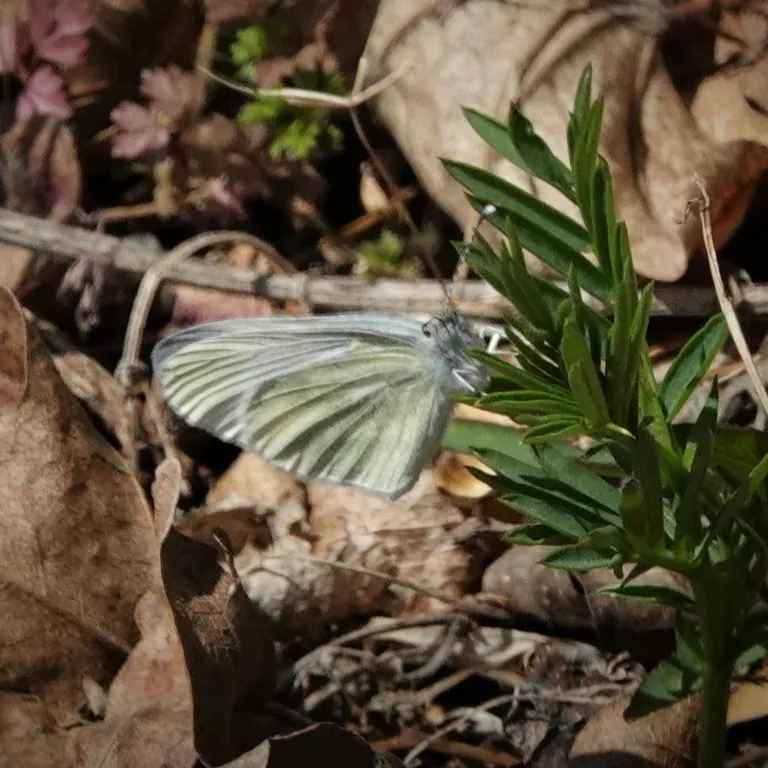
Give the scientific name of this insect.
Leptidea sinapis/juvernica
